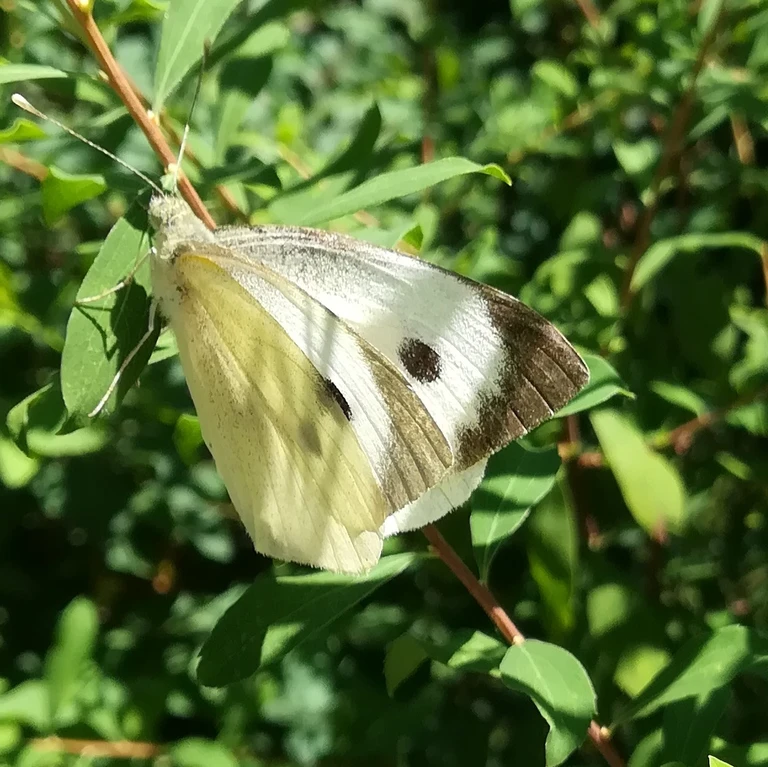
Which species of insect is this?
Pieris brassicae
